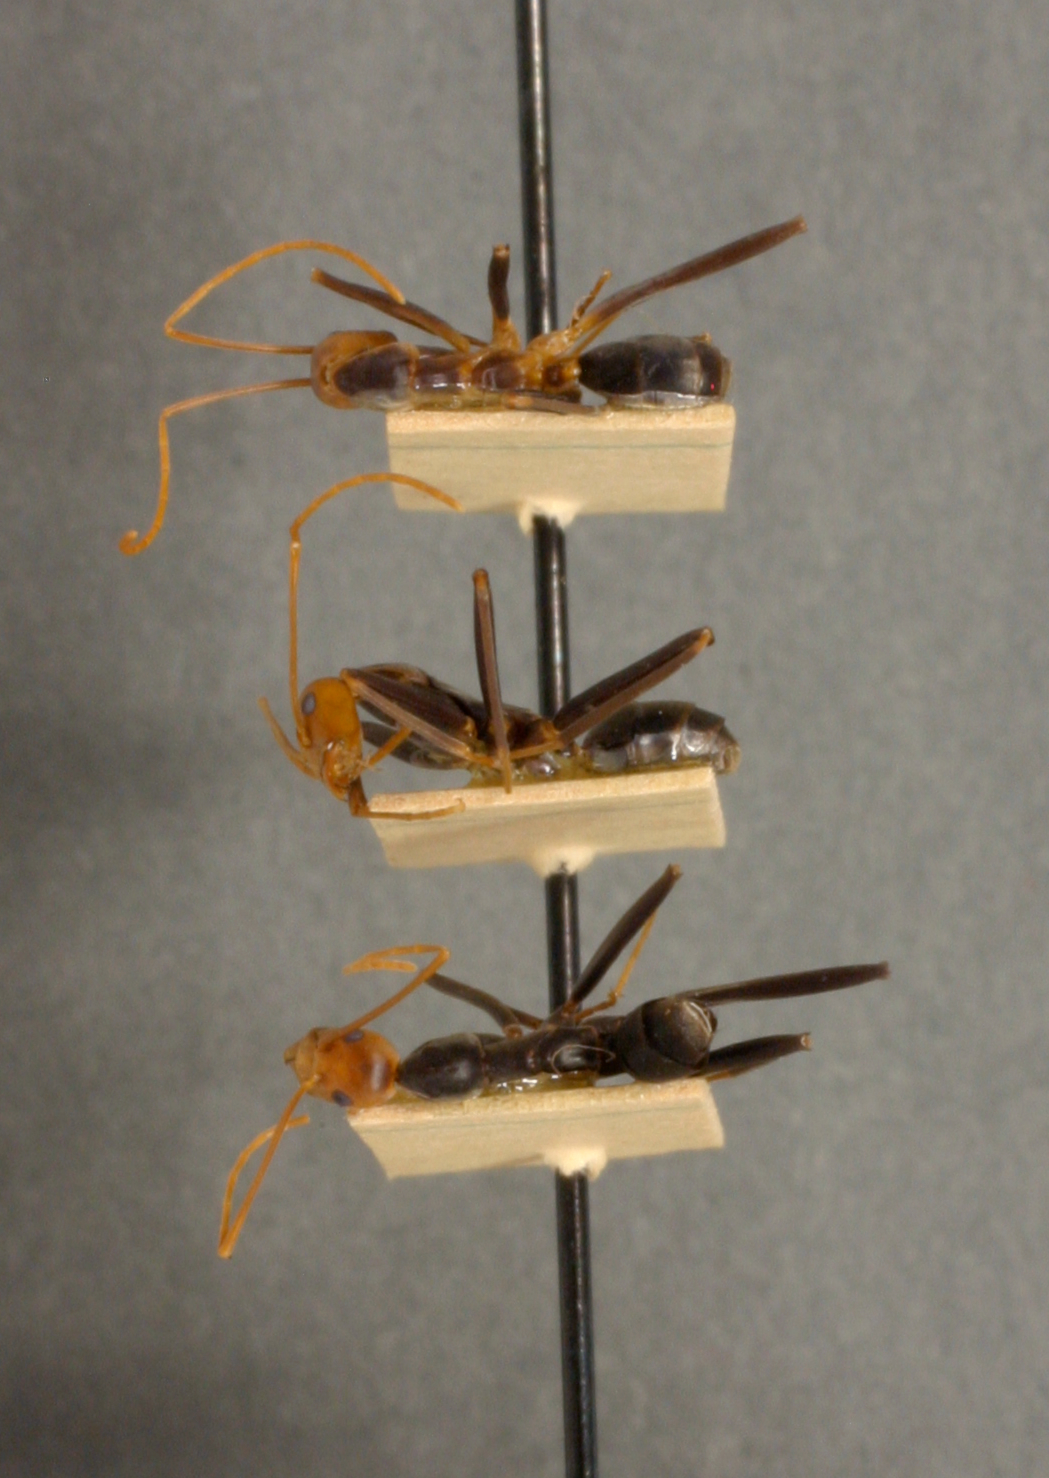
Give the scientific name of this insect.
Leptomyrmex wiburdi
